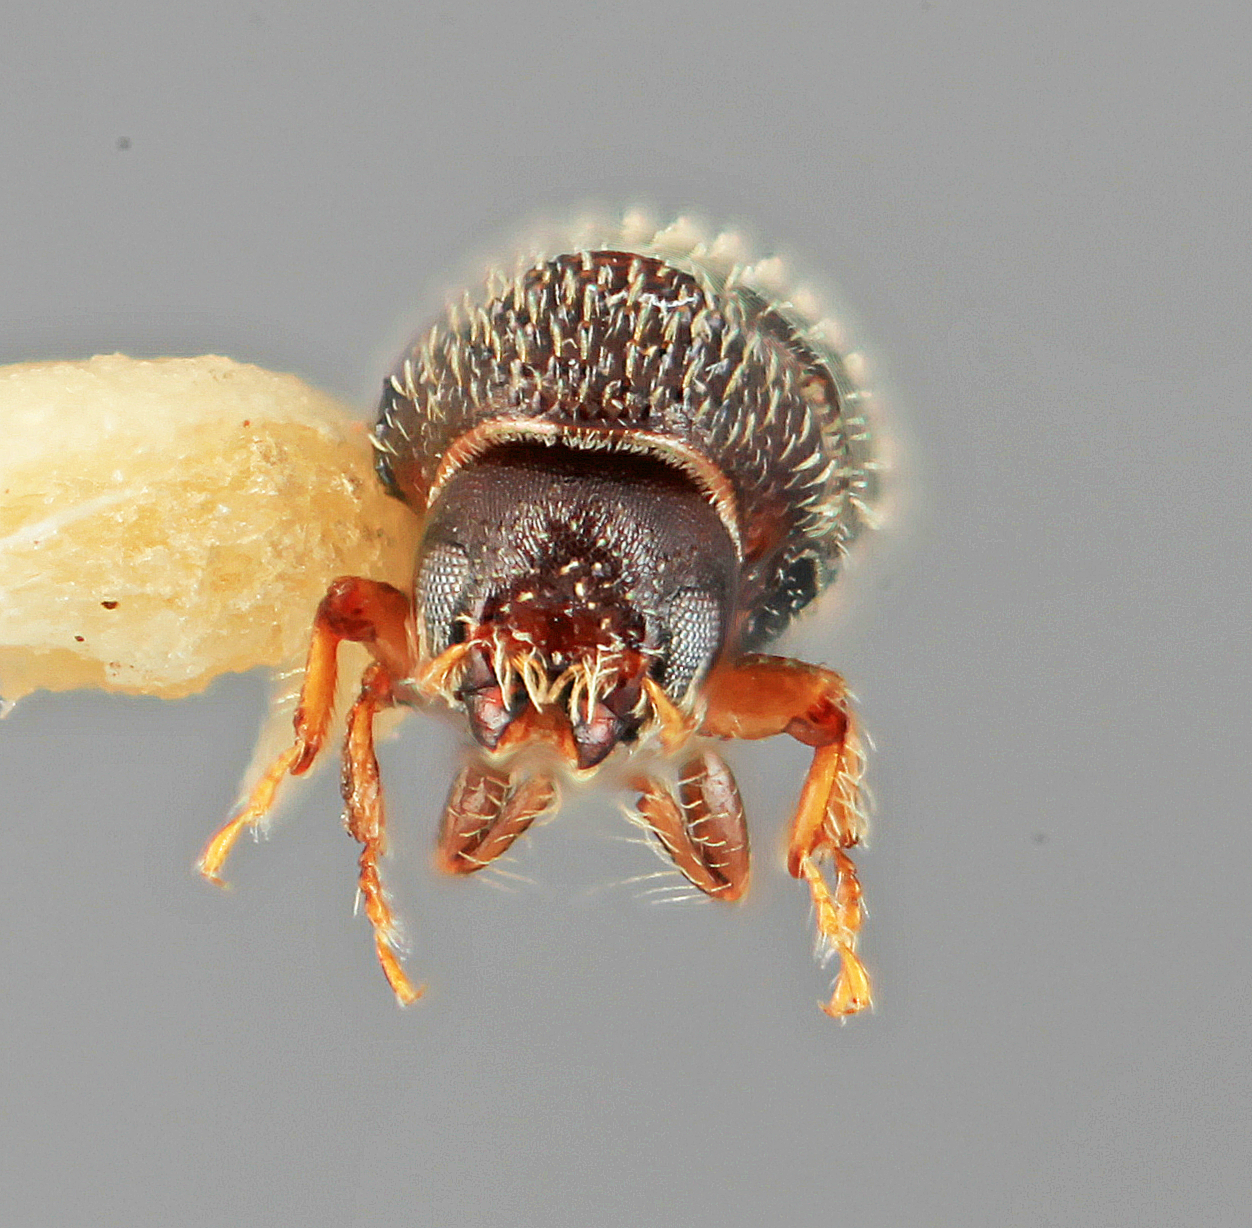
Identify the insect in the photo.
Pseudothysanoes funereus
